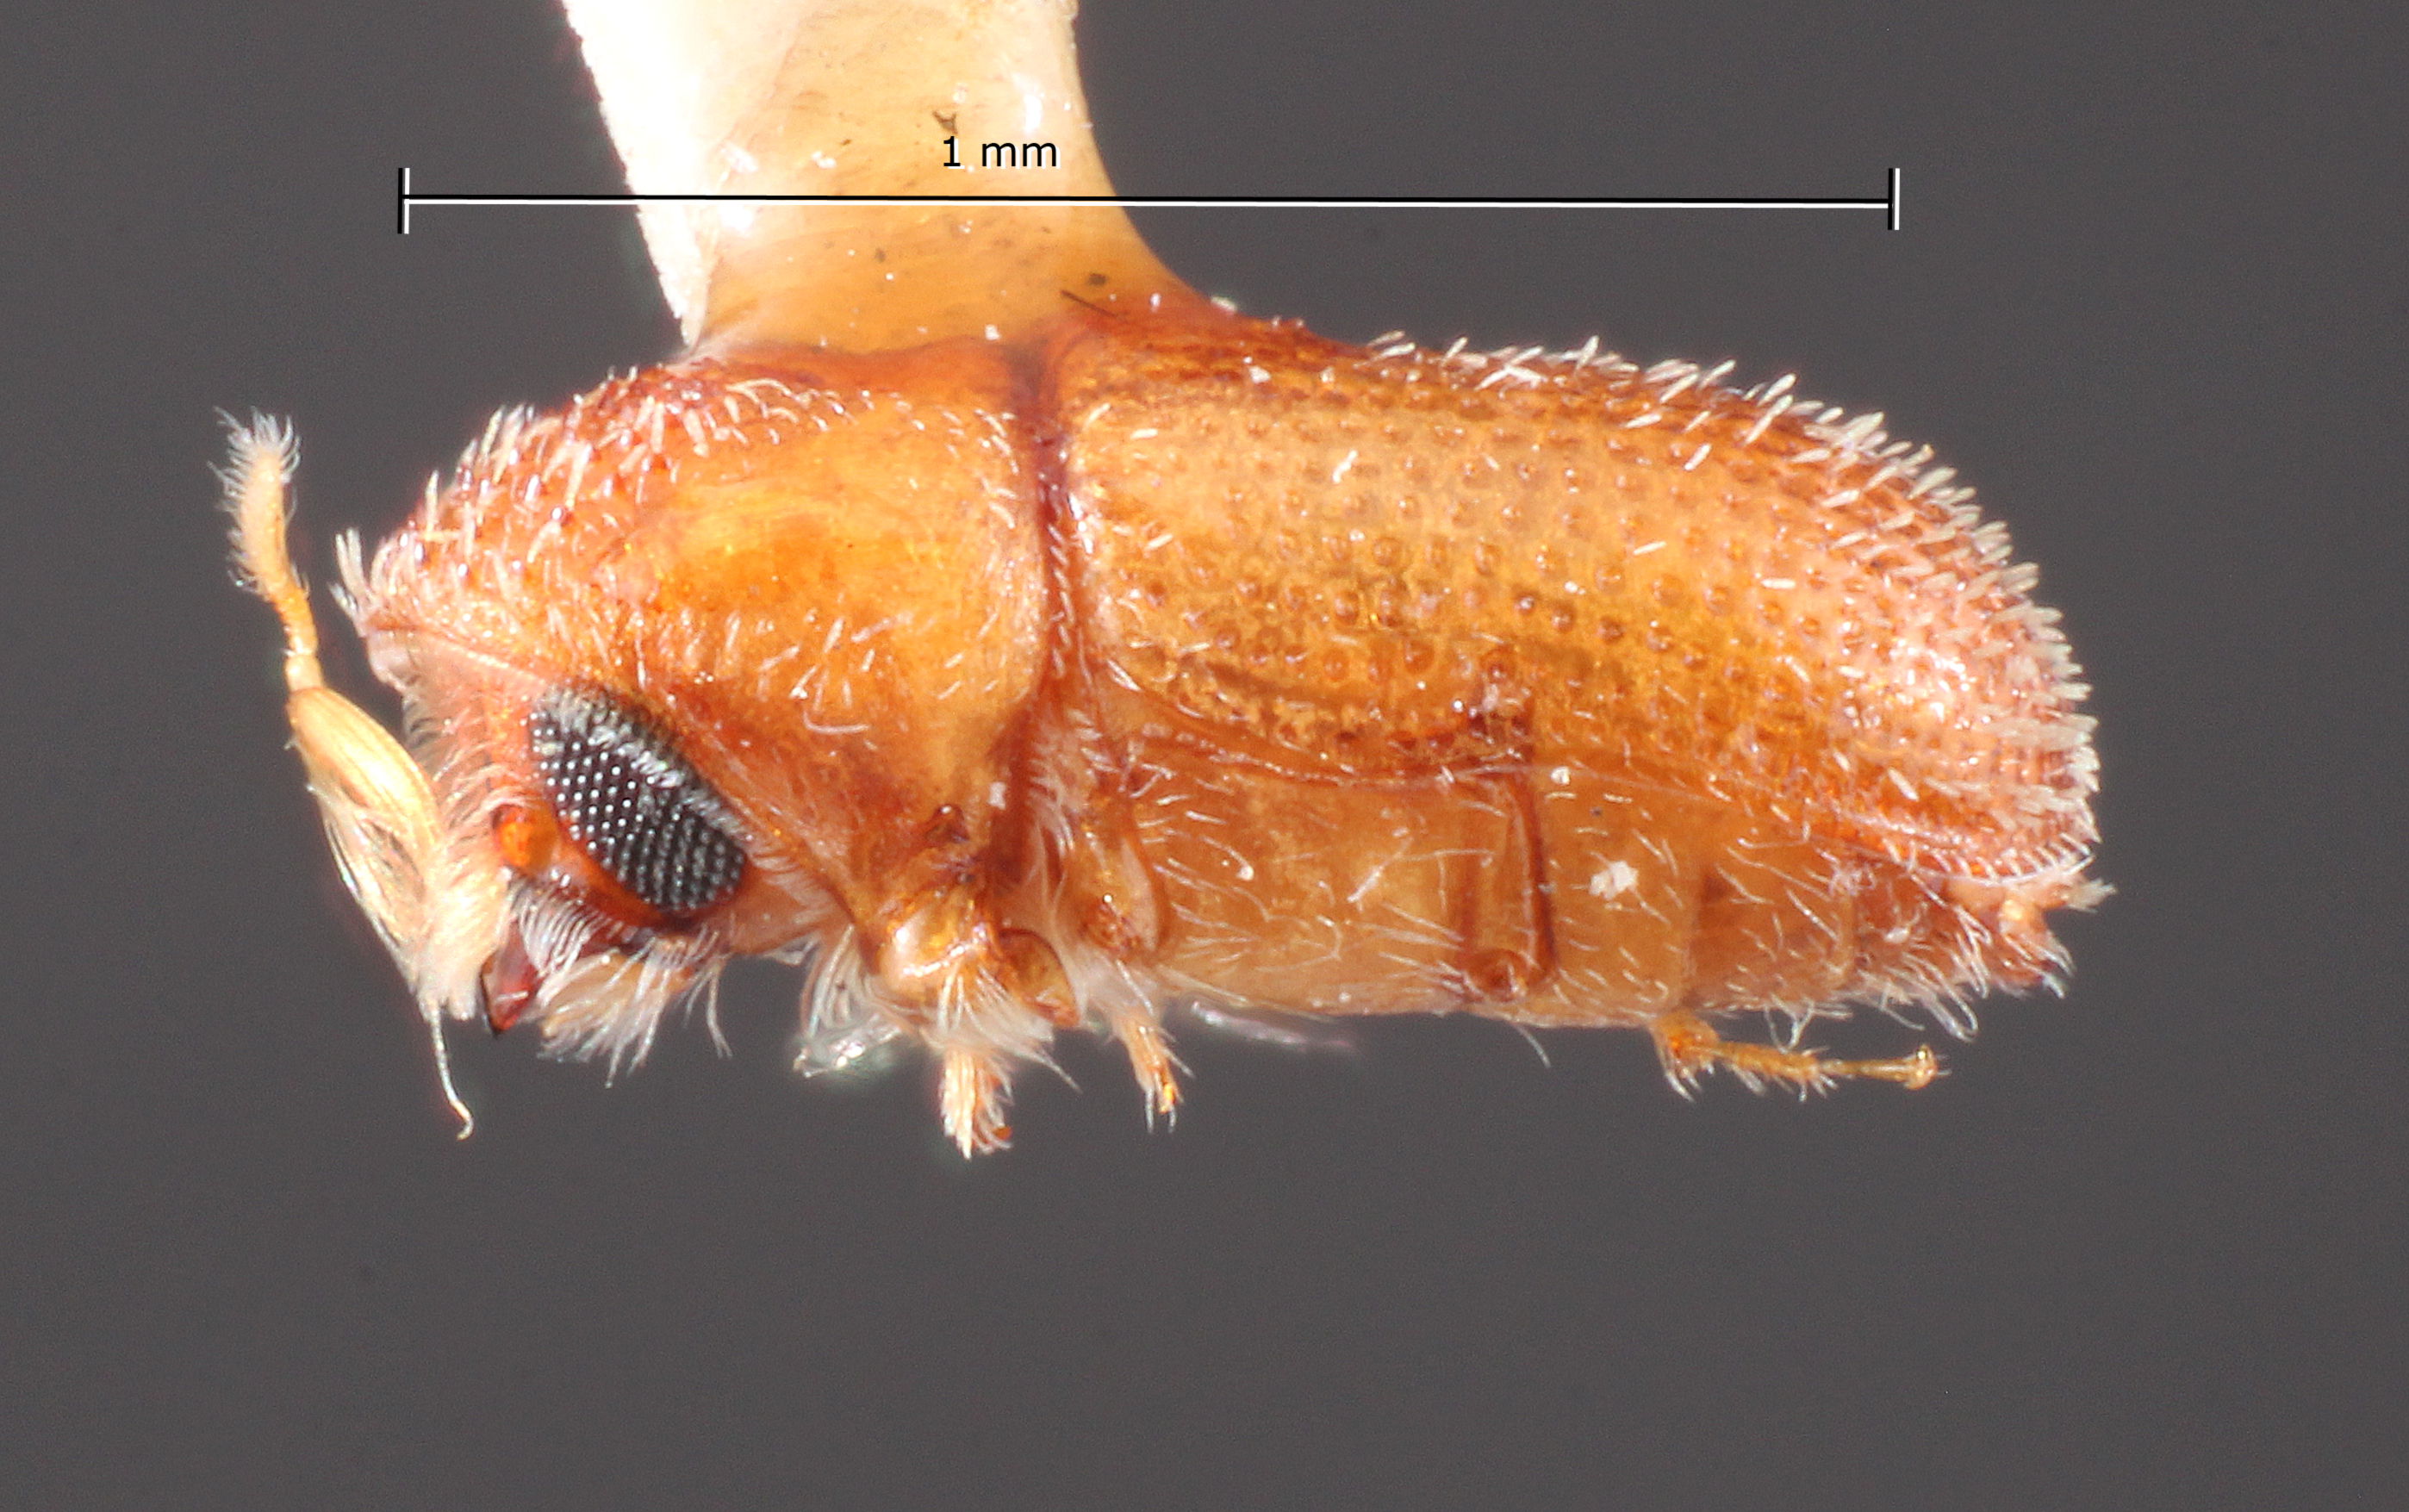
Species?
Cryptocleptes insularis
